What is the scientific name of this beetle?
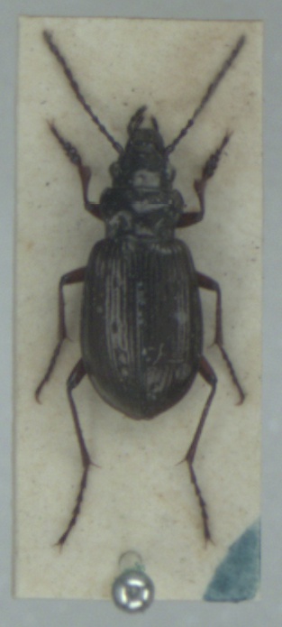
Pelophila borealis
